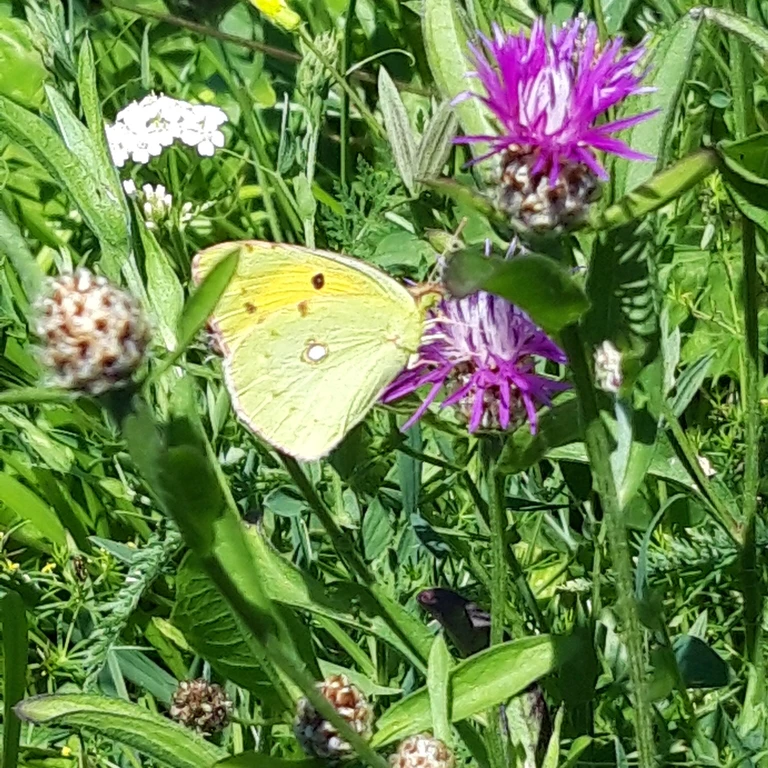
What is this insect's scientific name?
Colias croceus
